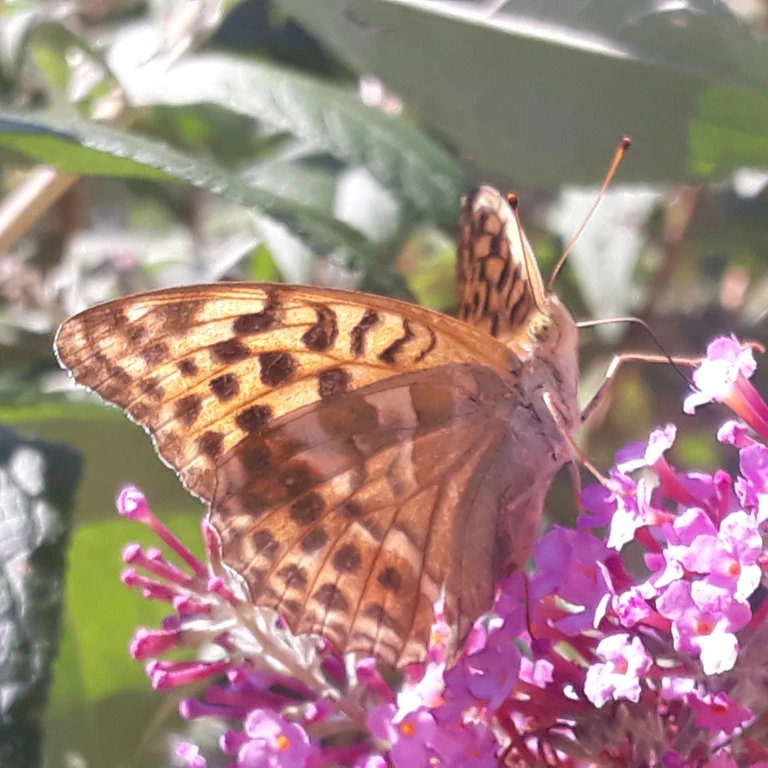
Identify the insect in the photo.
Argynnis paphia
